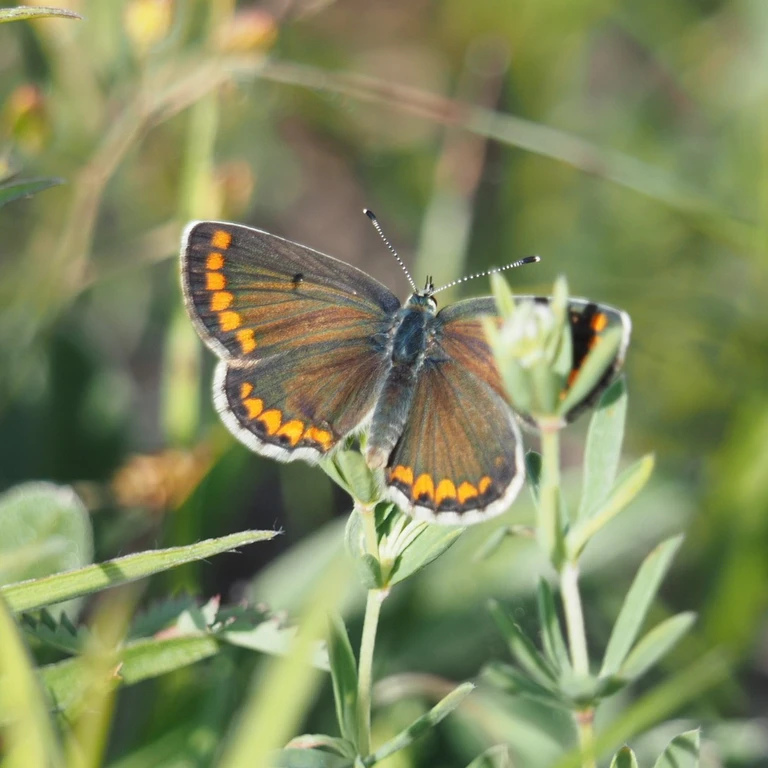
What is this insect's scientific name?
Aricia agestis/artaxerxes
